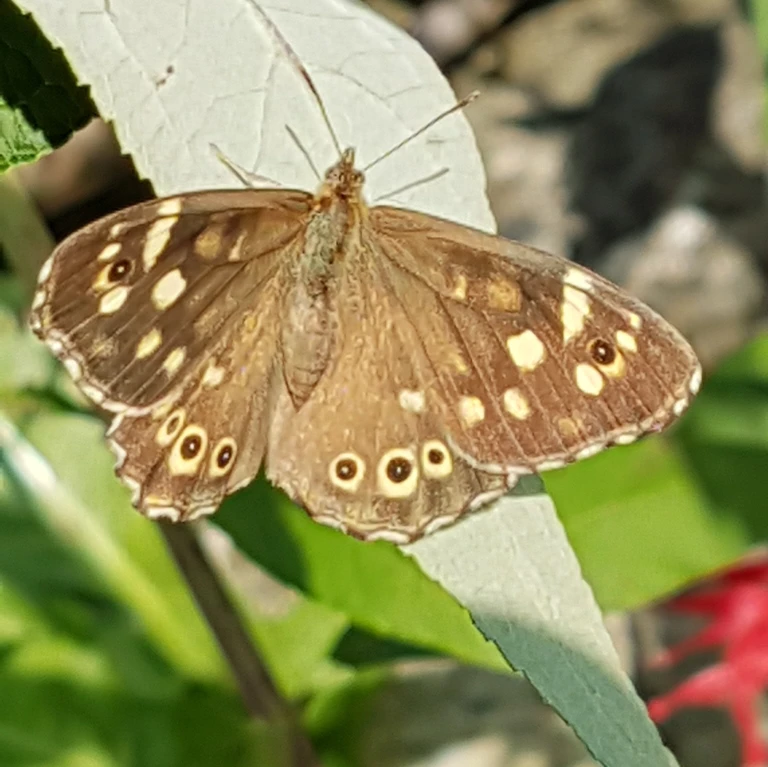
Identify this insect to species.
Pararge aegeria
